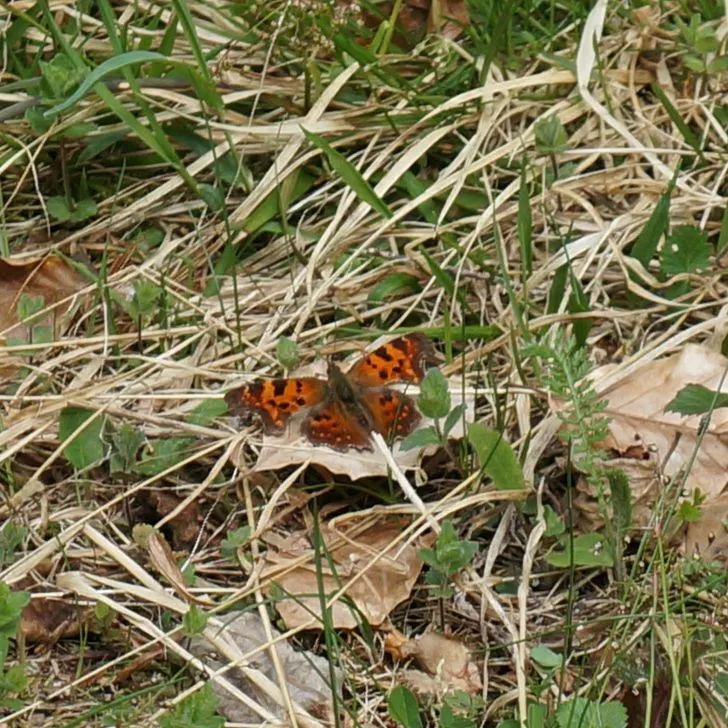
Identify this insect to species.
Polygonia c-album
